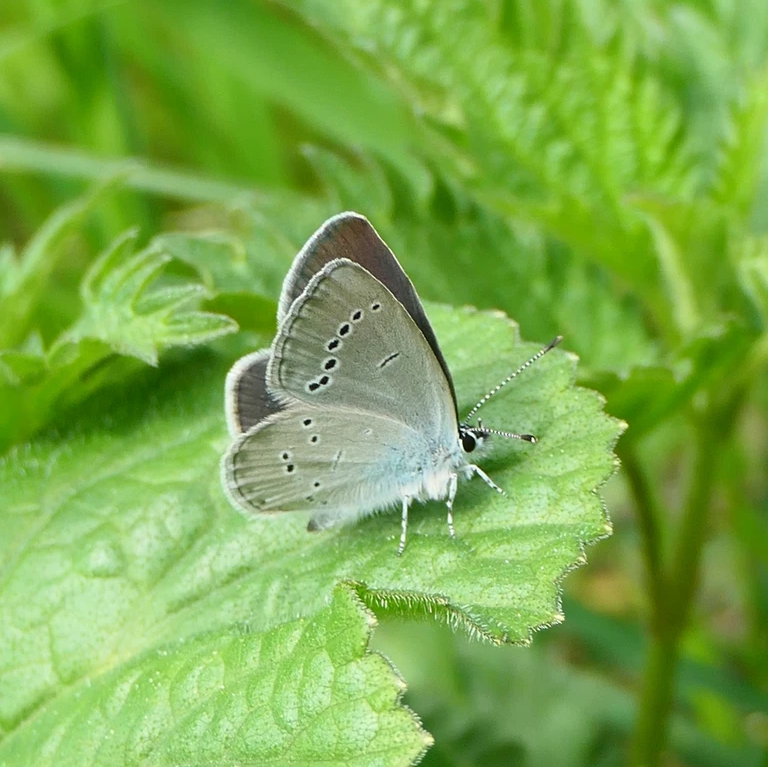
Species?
Cupido minimus
